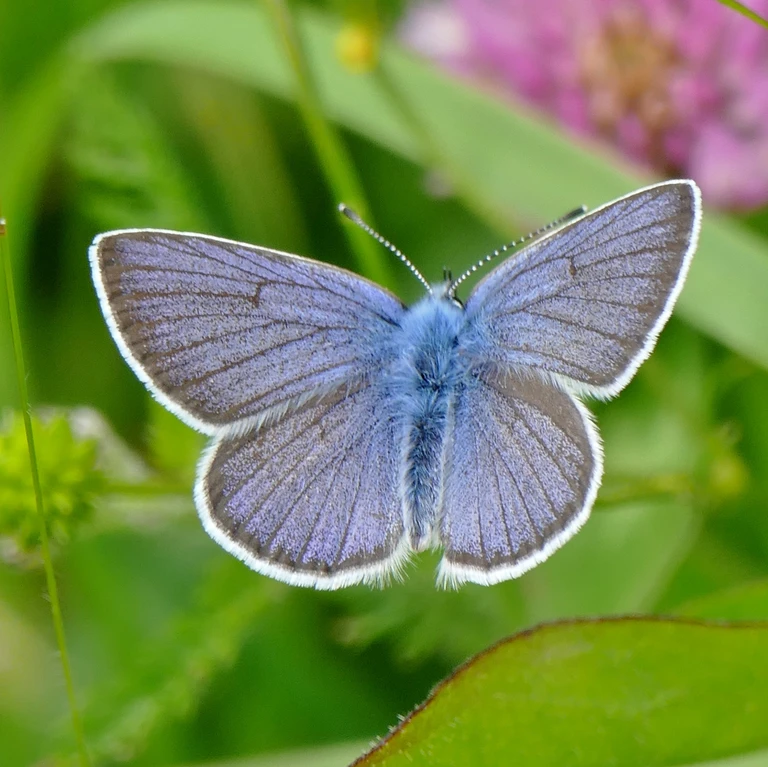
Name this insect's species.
Cyaniris semiargus
